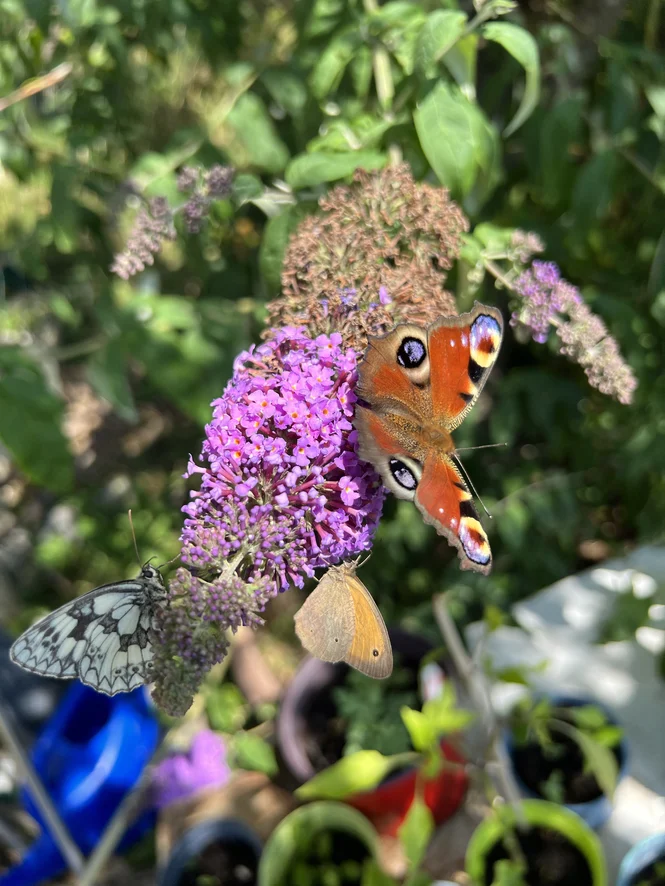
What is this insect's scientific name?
Aglais io
